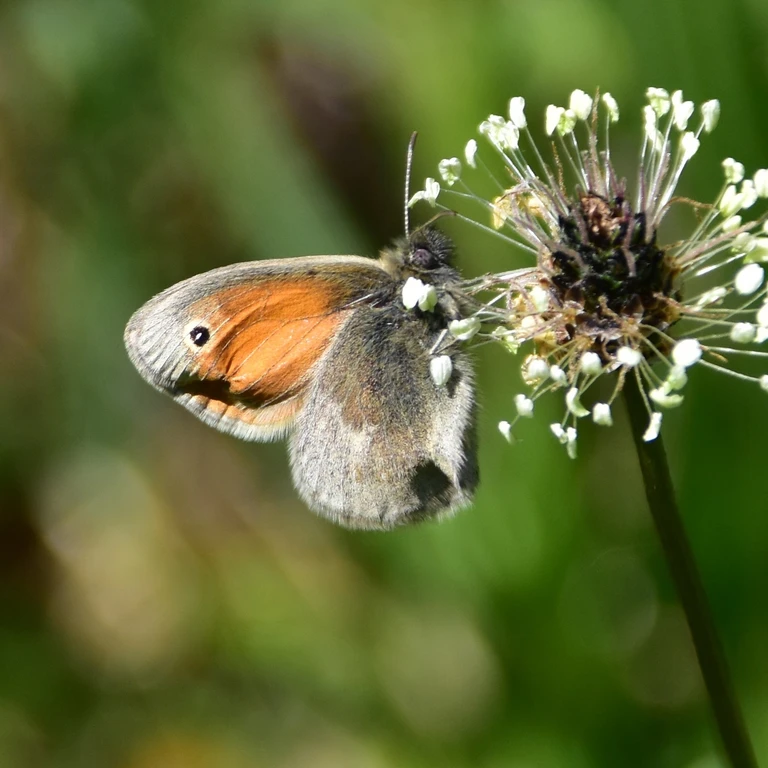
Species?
Coenonympha pamphilus
